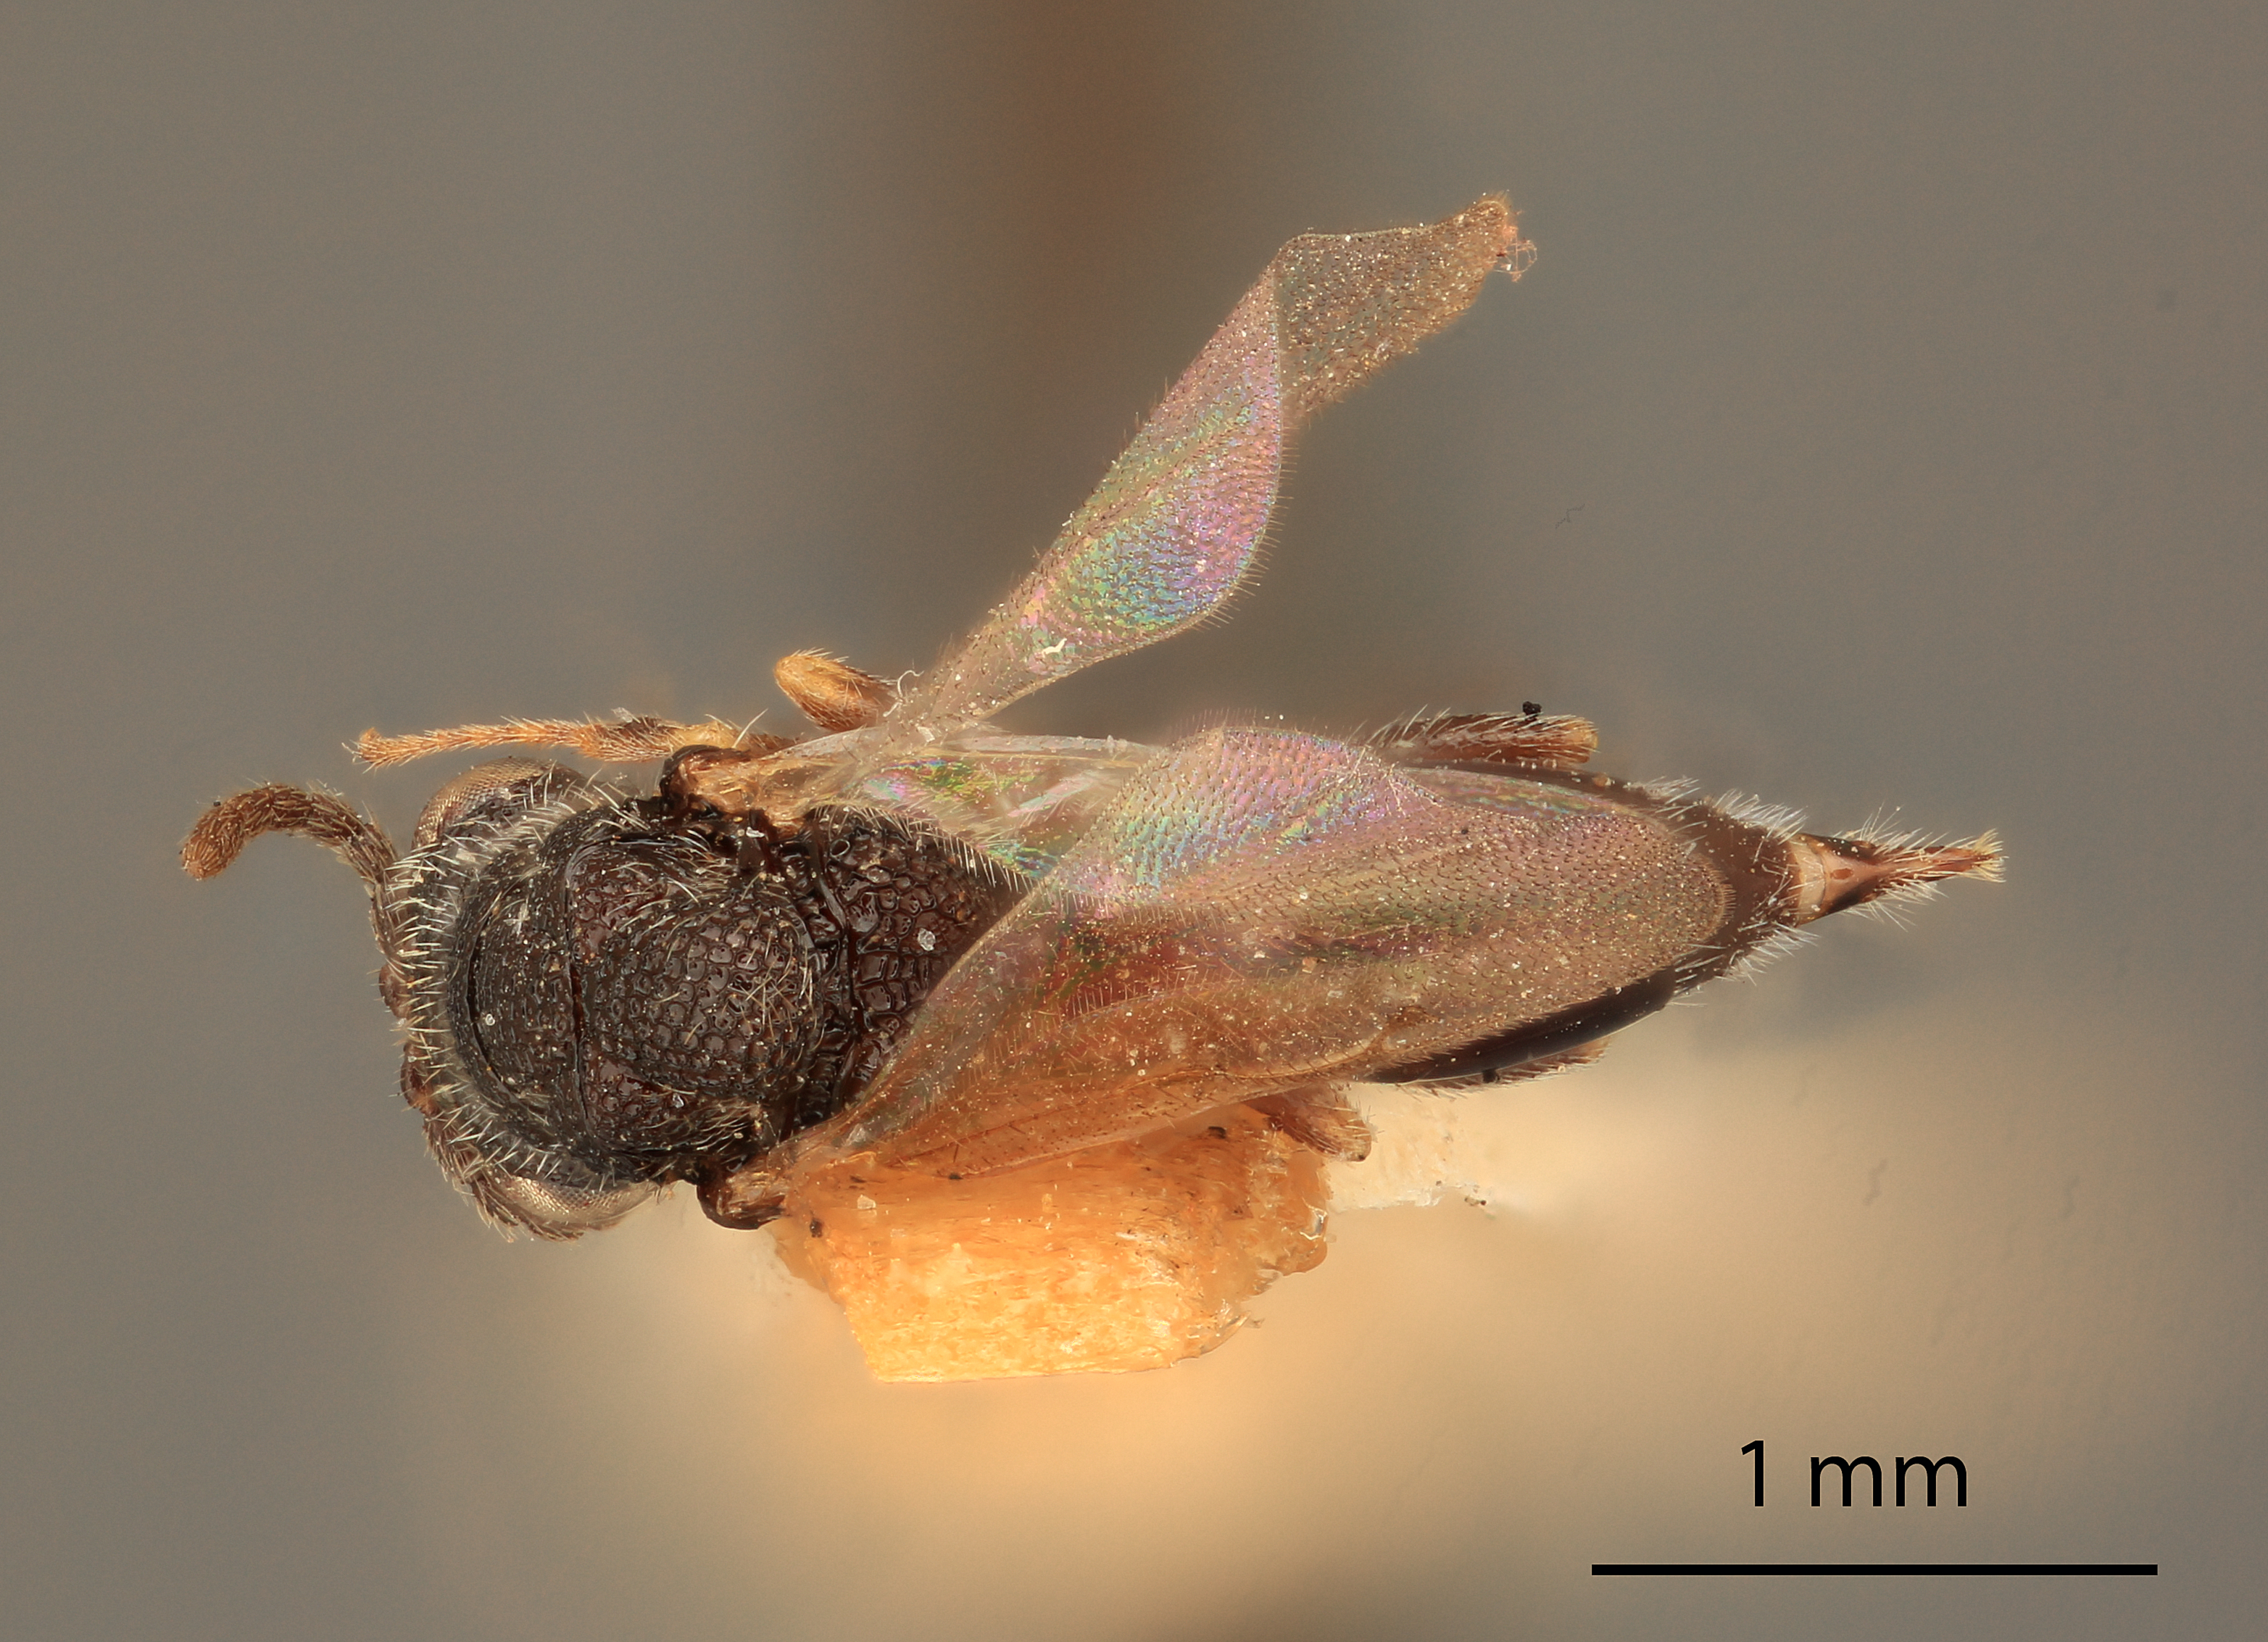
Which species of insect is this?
Eurytoma spina
